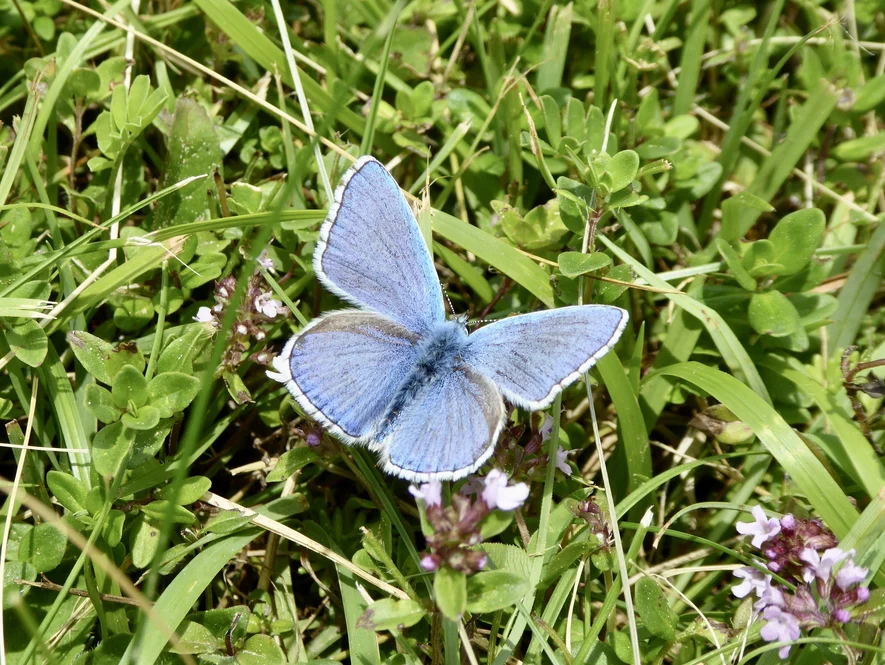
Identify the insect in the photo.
Lysandra bellargus
